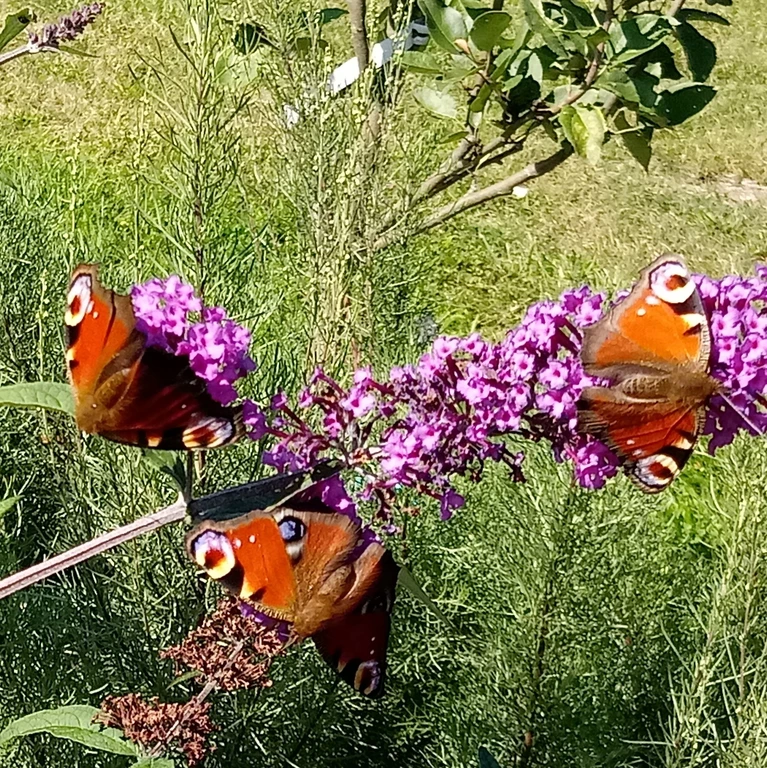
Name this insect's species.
Aglais io
